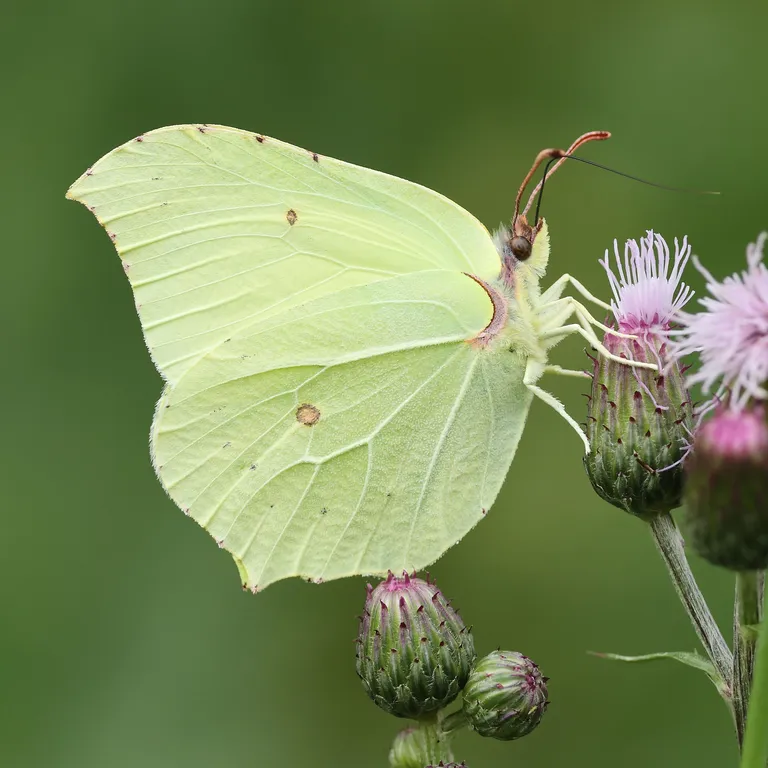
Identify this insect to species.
Gonepteryx rhamni
